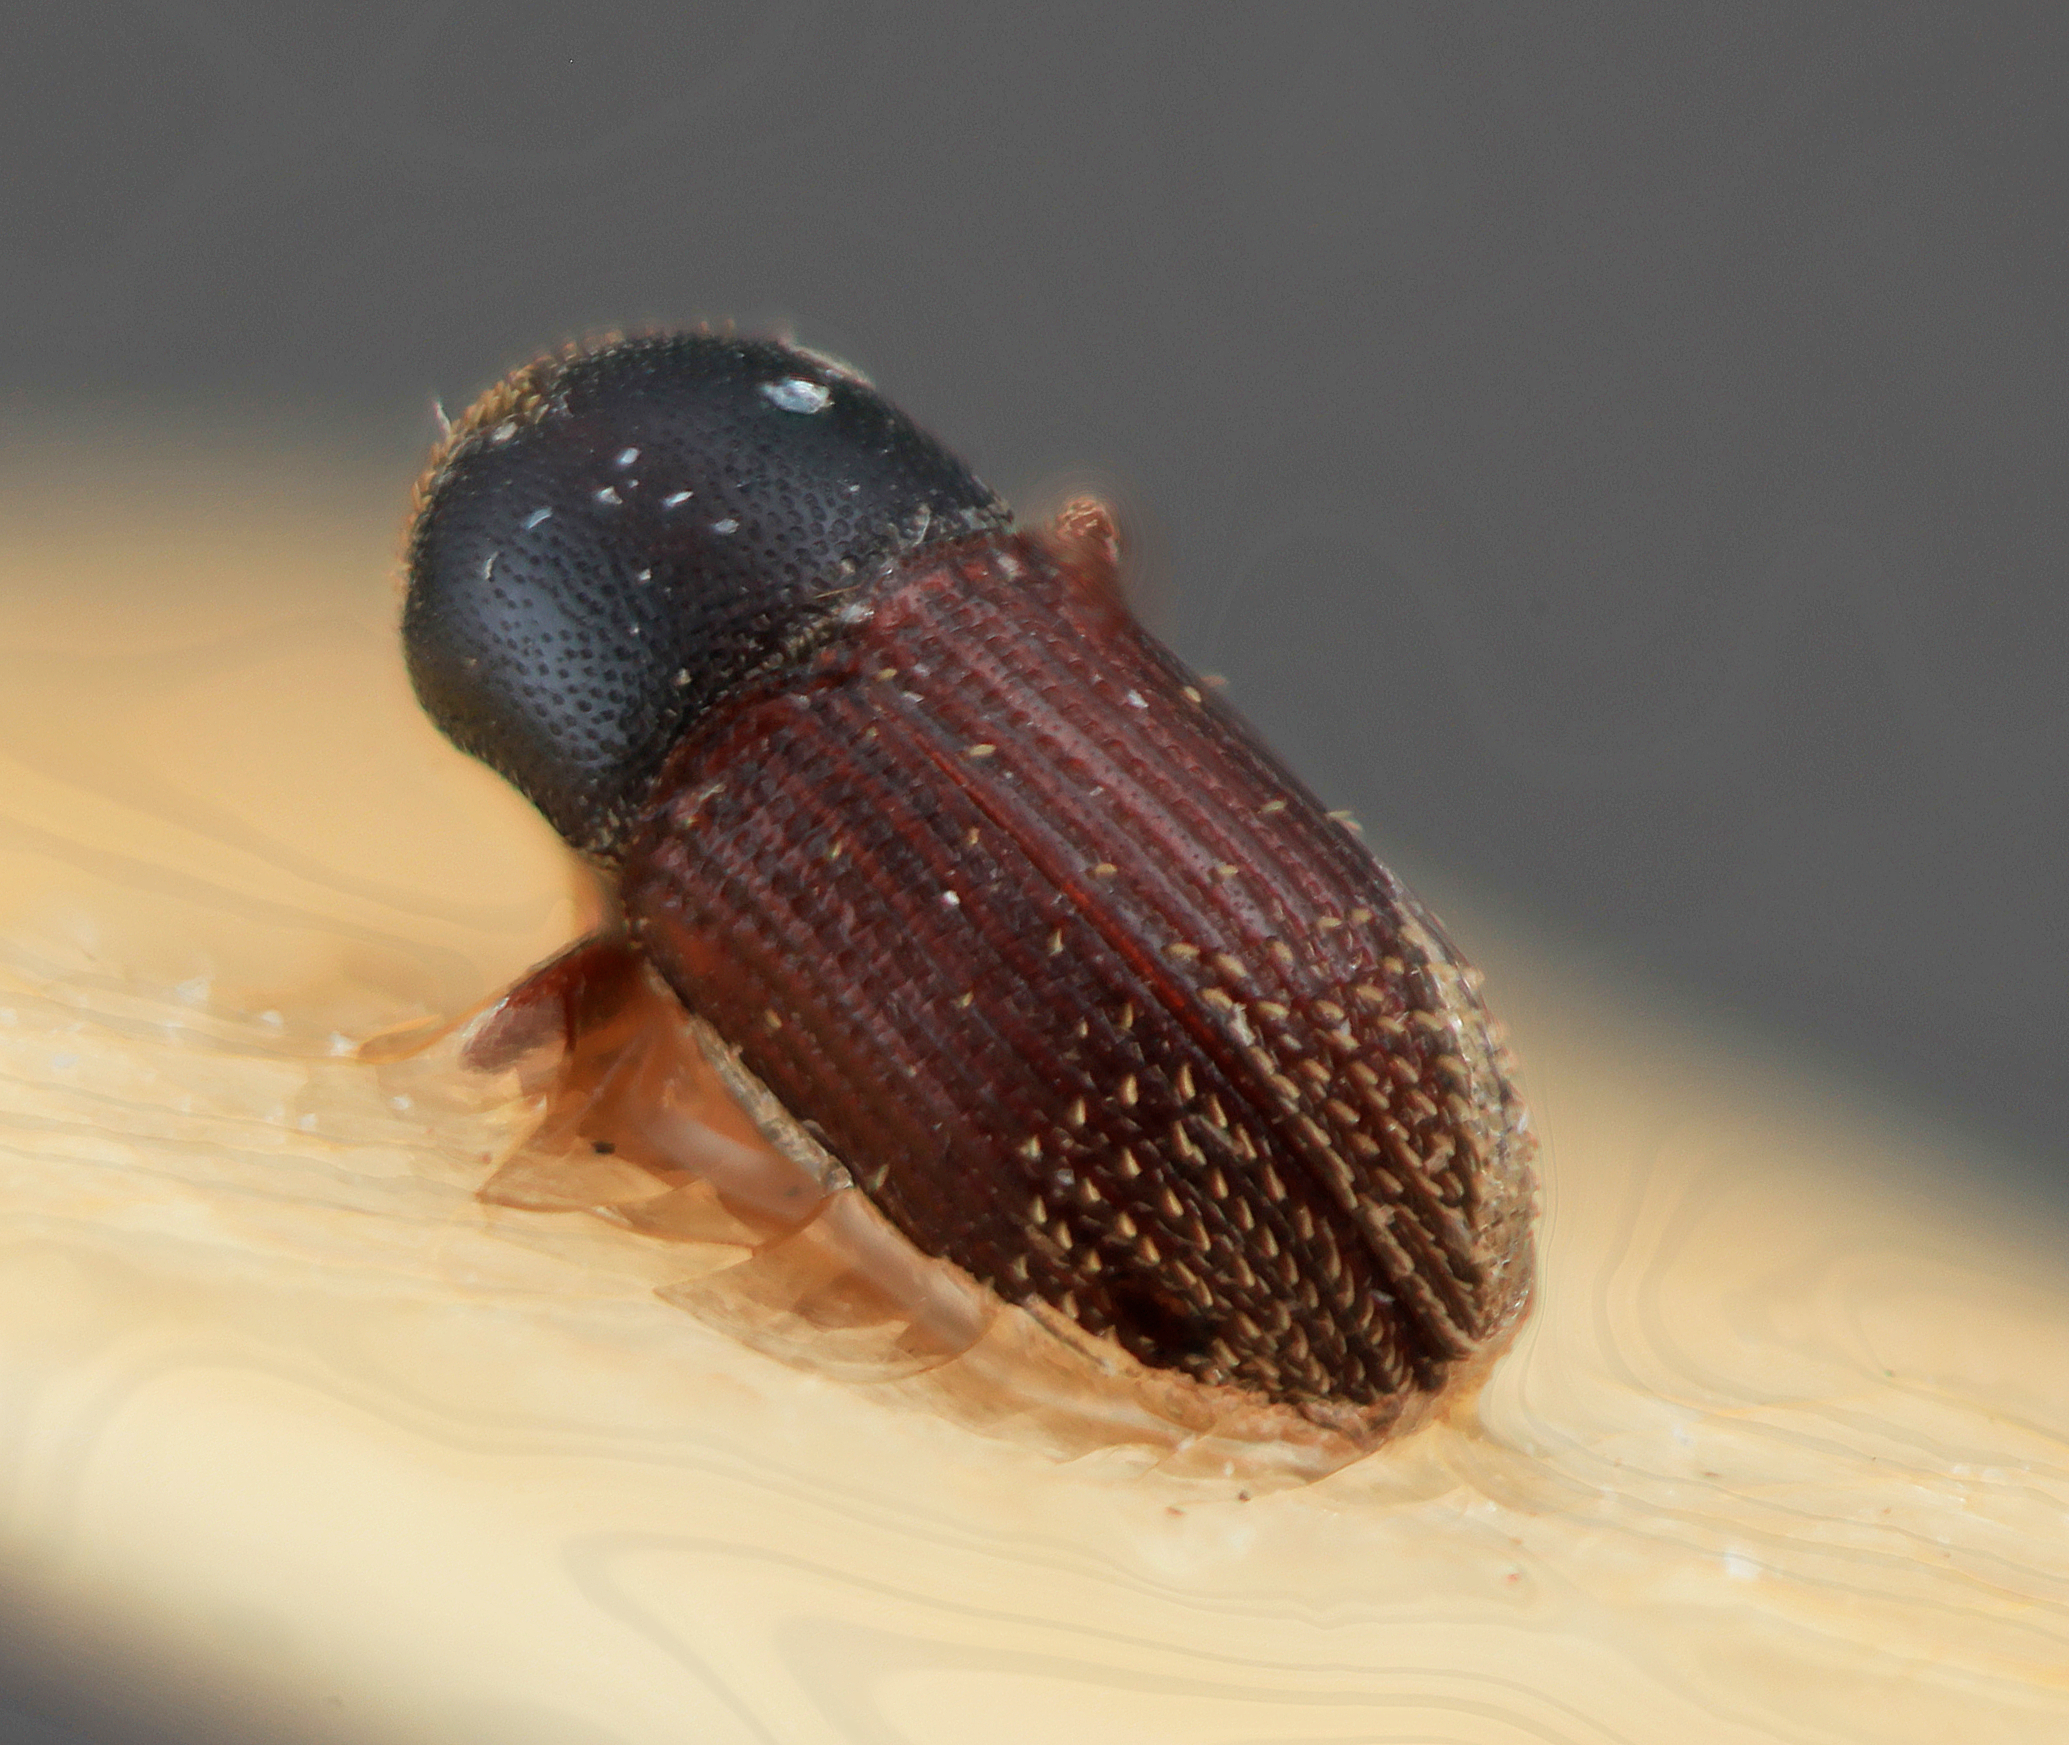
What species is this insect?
Cnesinus schulzi
